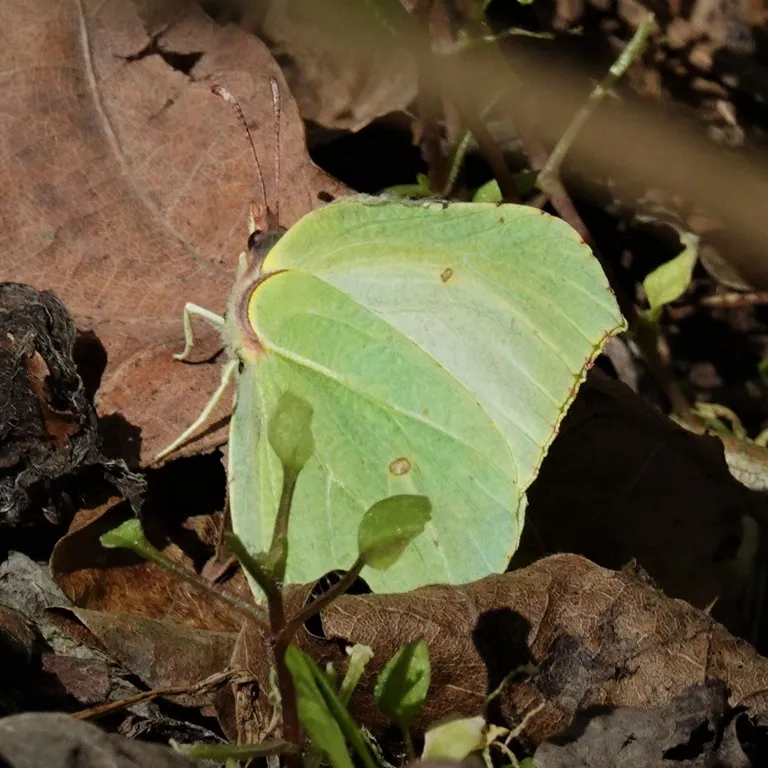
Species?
Gonepteryx rhamni
